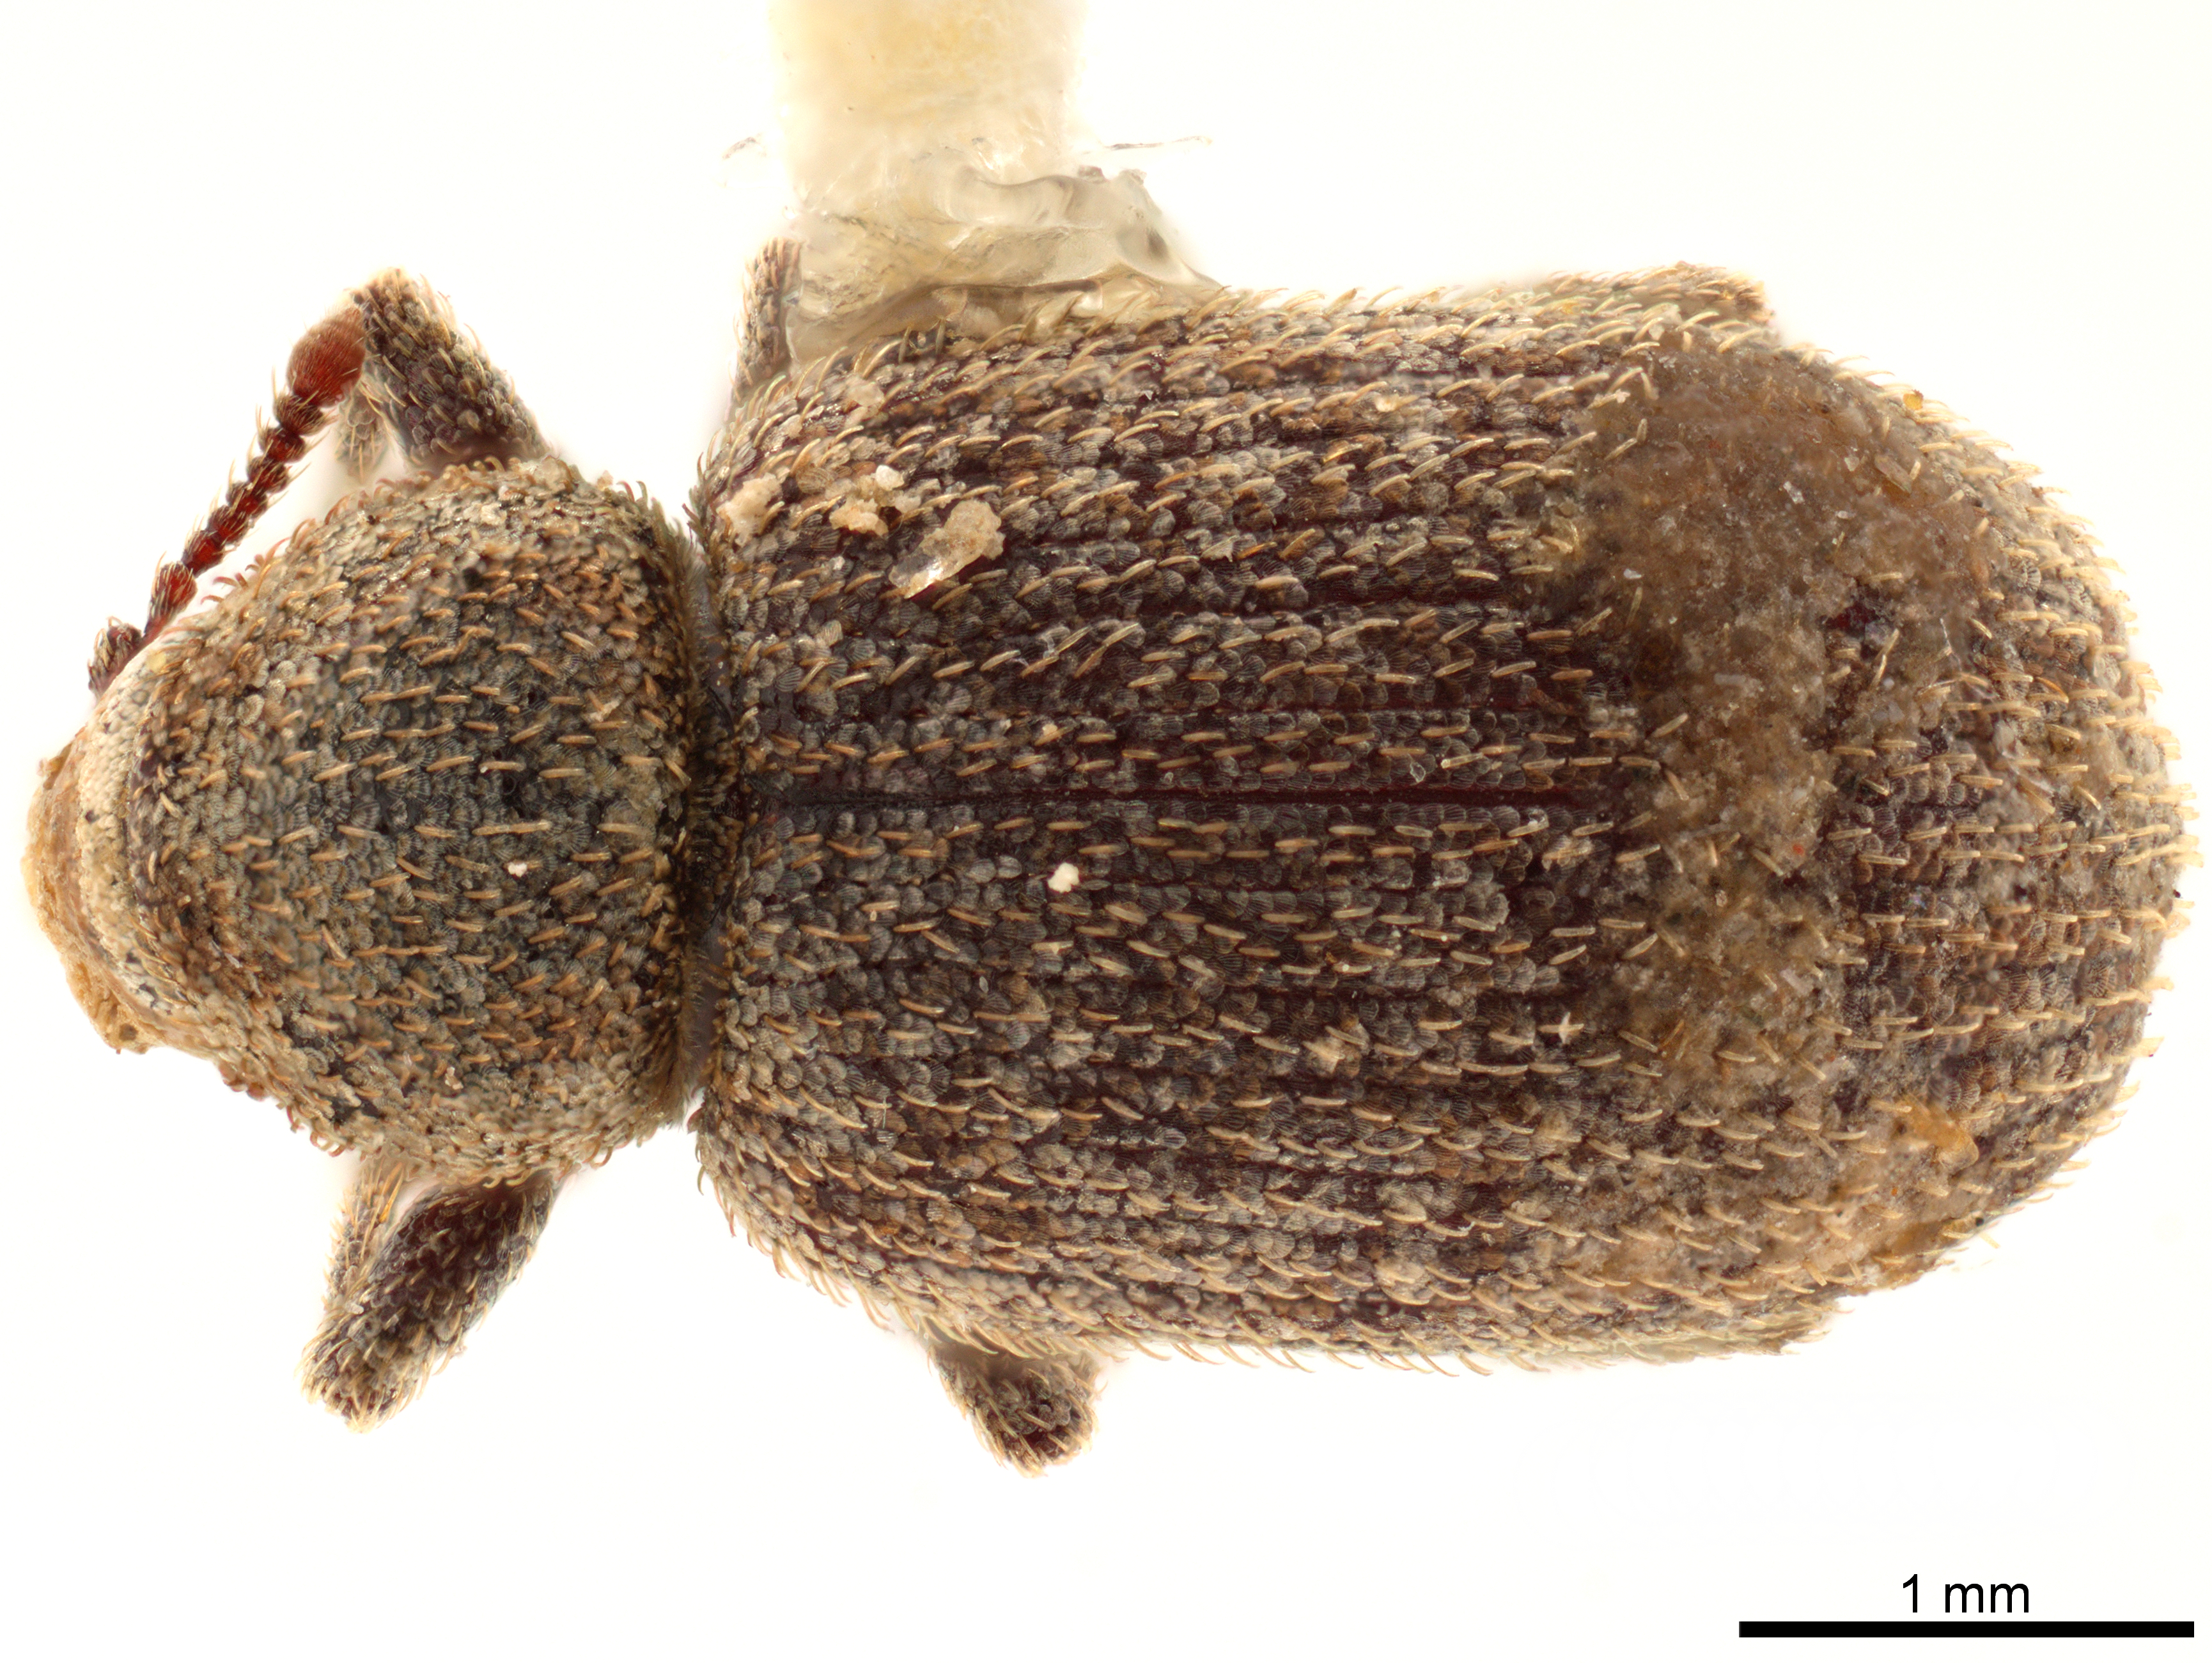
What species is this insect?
Dirotognathus sordidus
